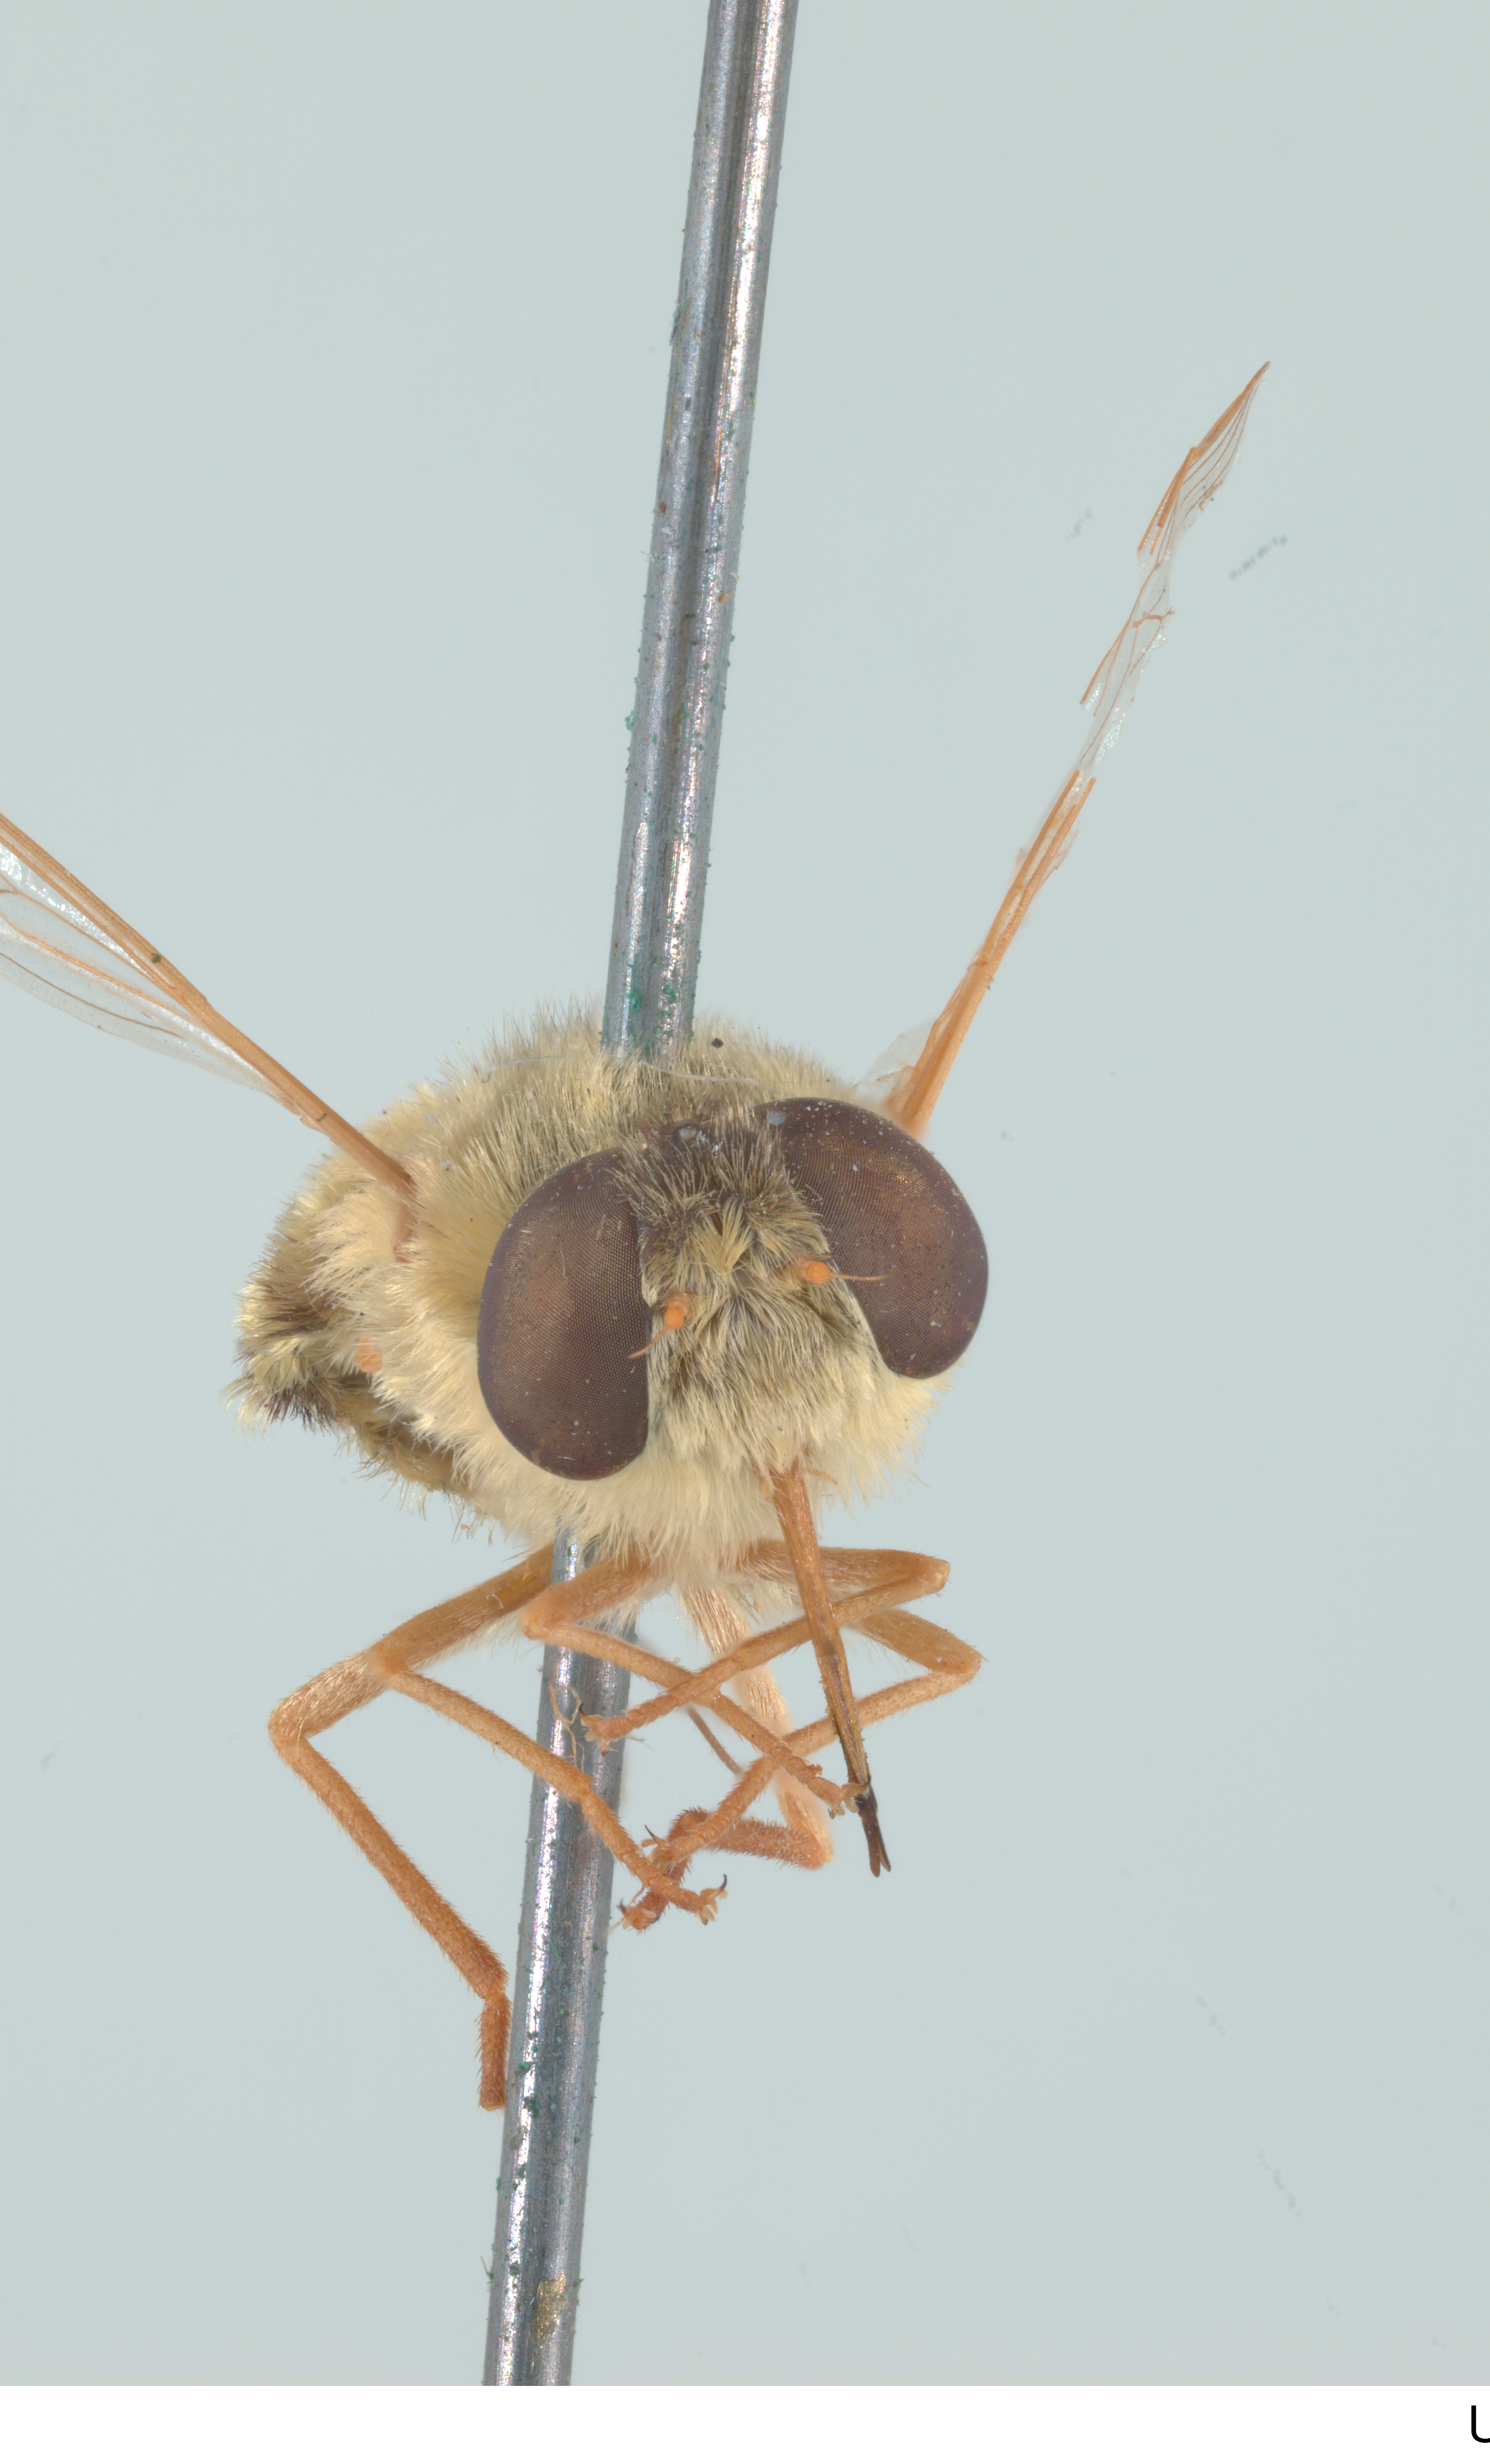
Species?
Neorhynchocephalus sackenii
